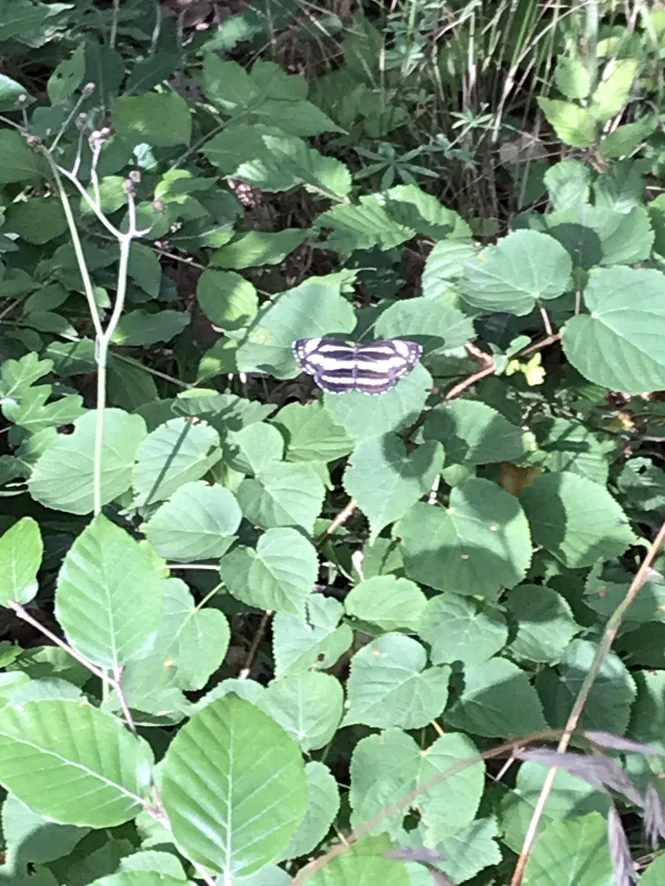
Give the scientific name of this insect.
Neptis sappho
